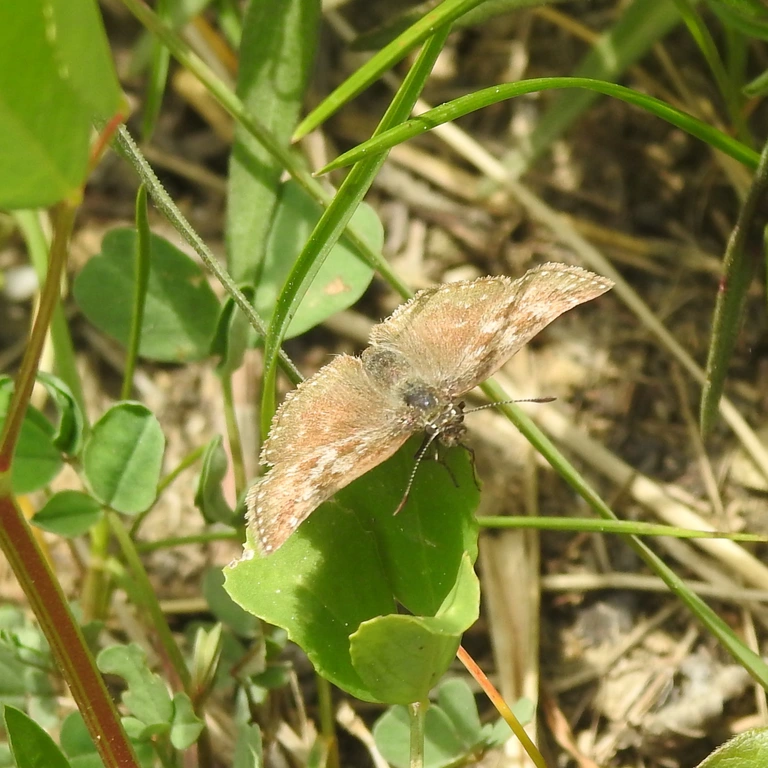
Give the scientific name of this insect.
Erynnis tages
